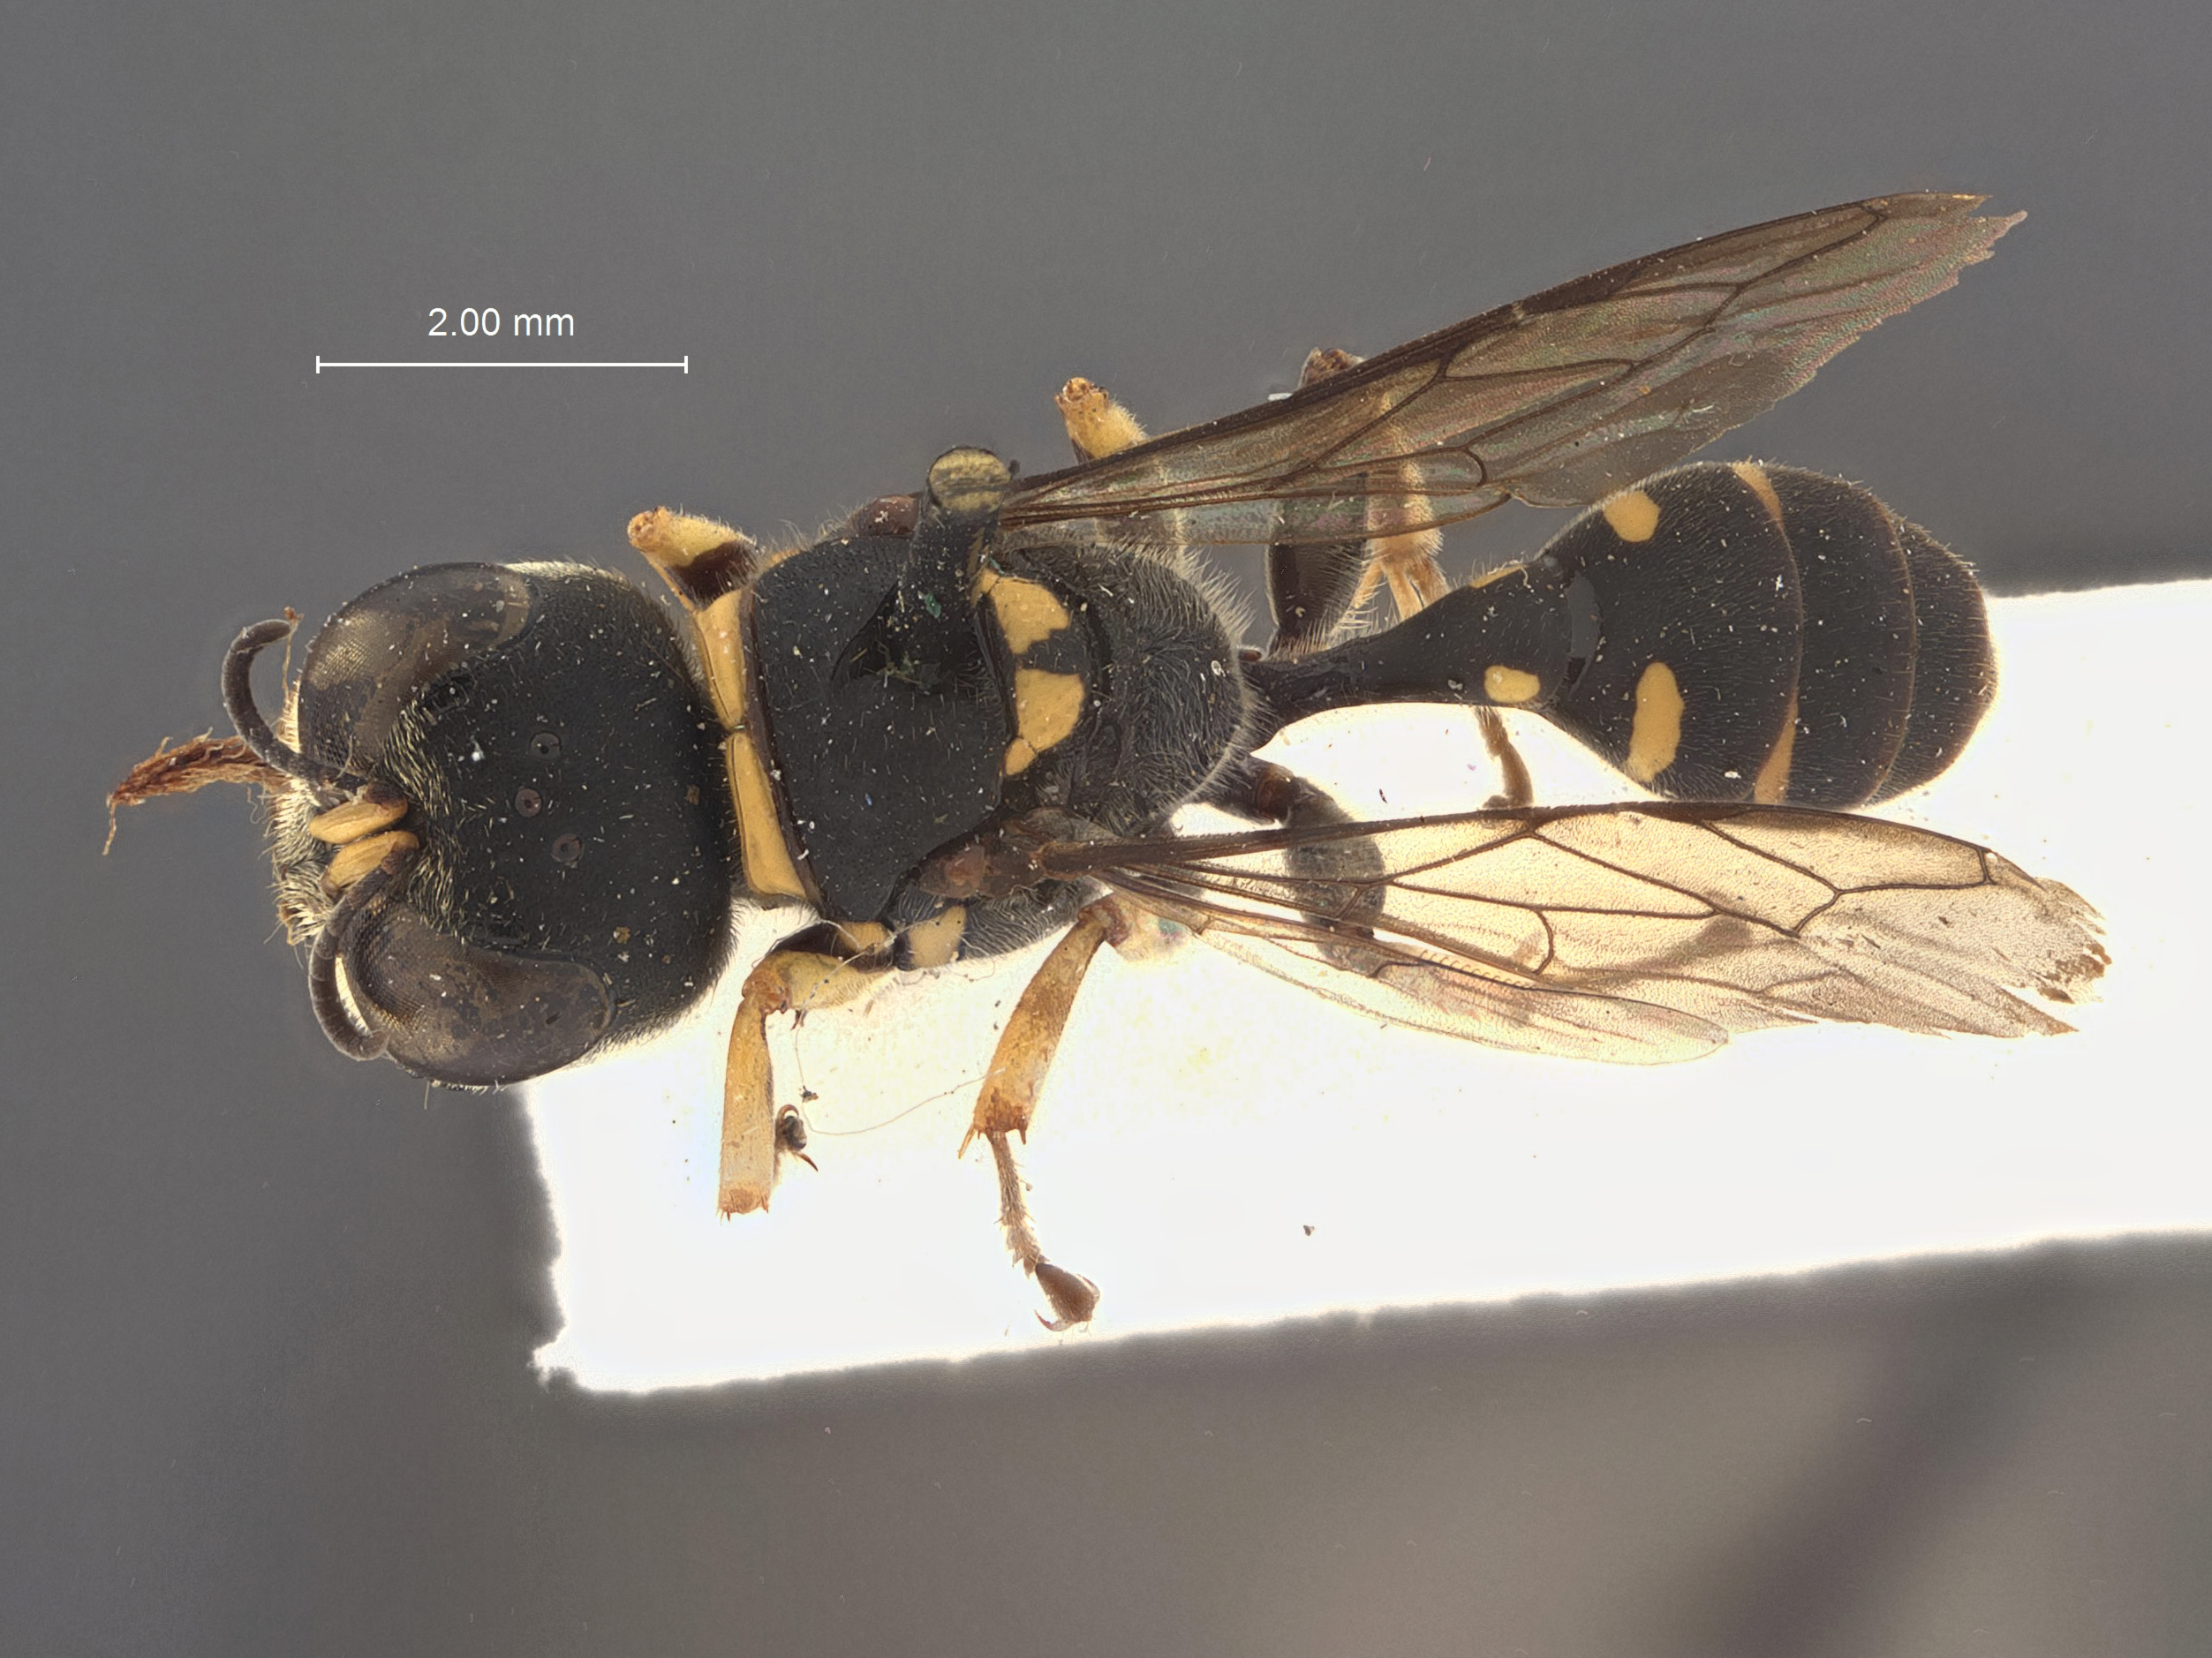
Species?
Dasyproctus yorkoides
